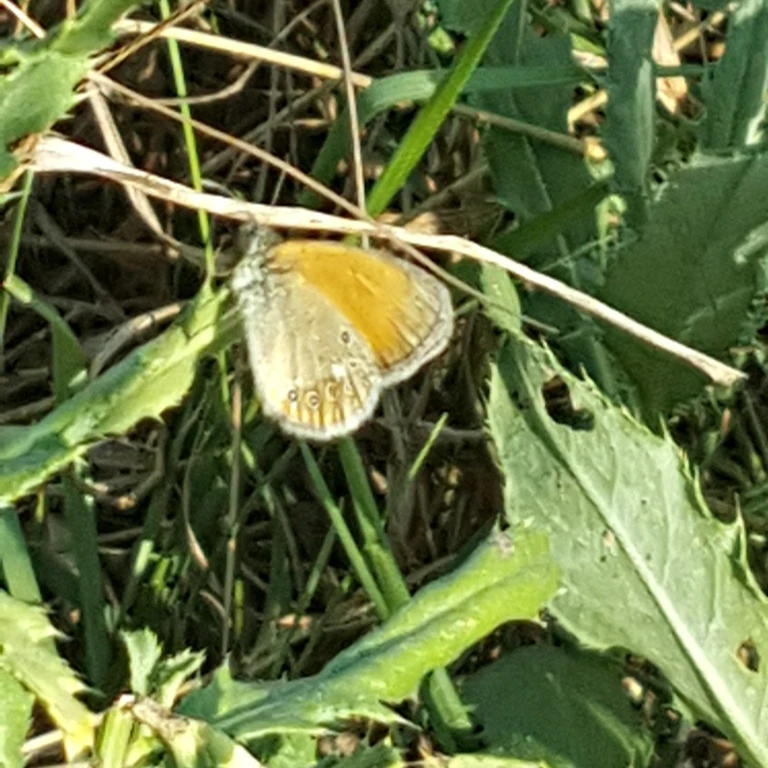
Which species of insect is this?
Coenonympha glycerion (also Coenonympha iphis)
